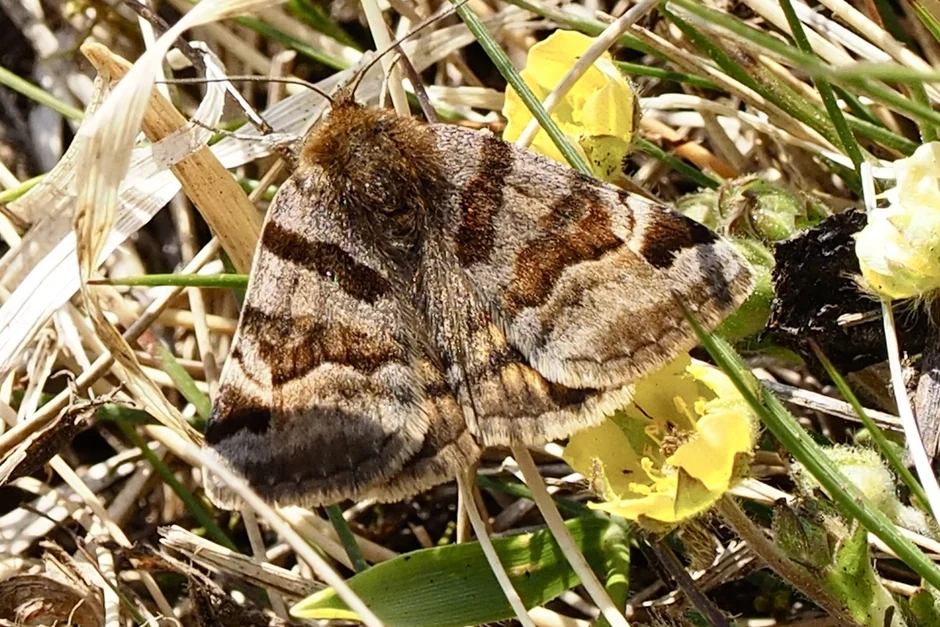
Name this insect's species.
Euclidia glyphica
